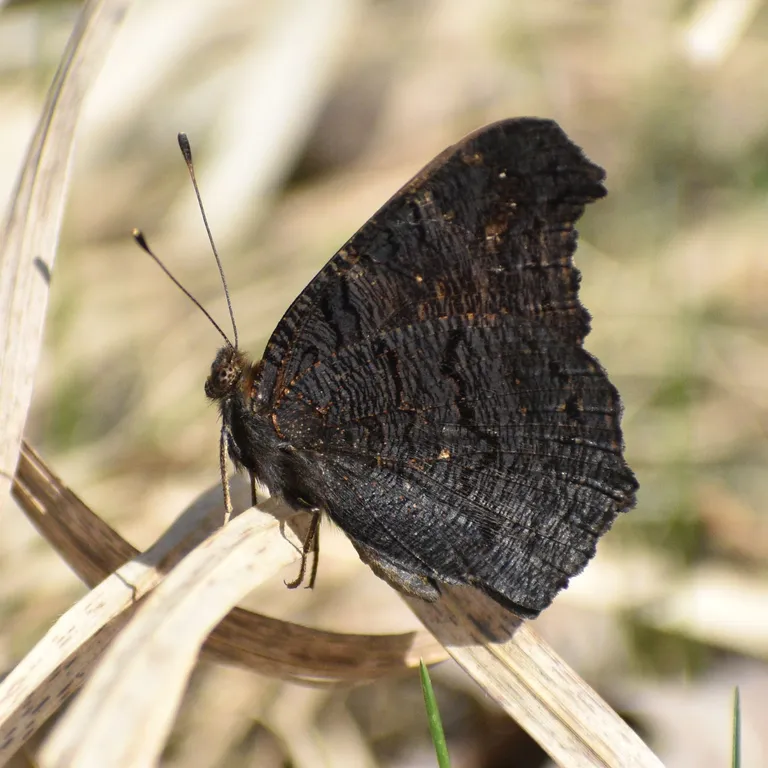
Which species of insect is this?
Aglais io
